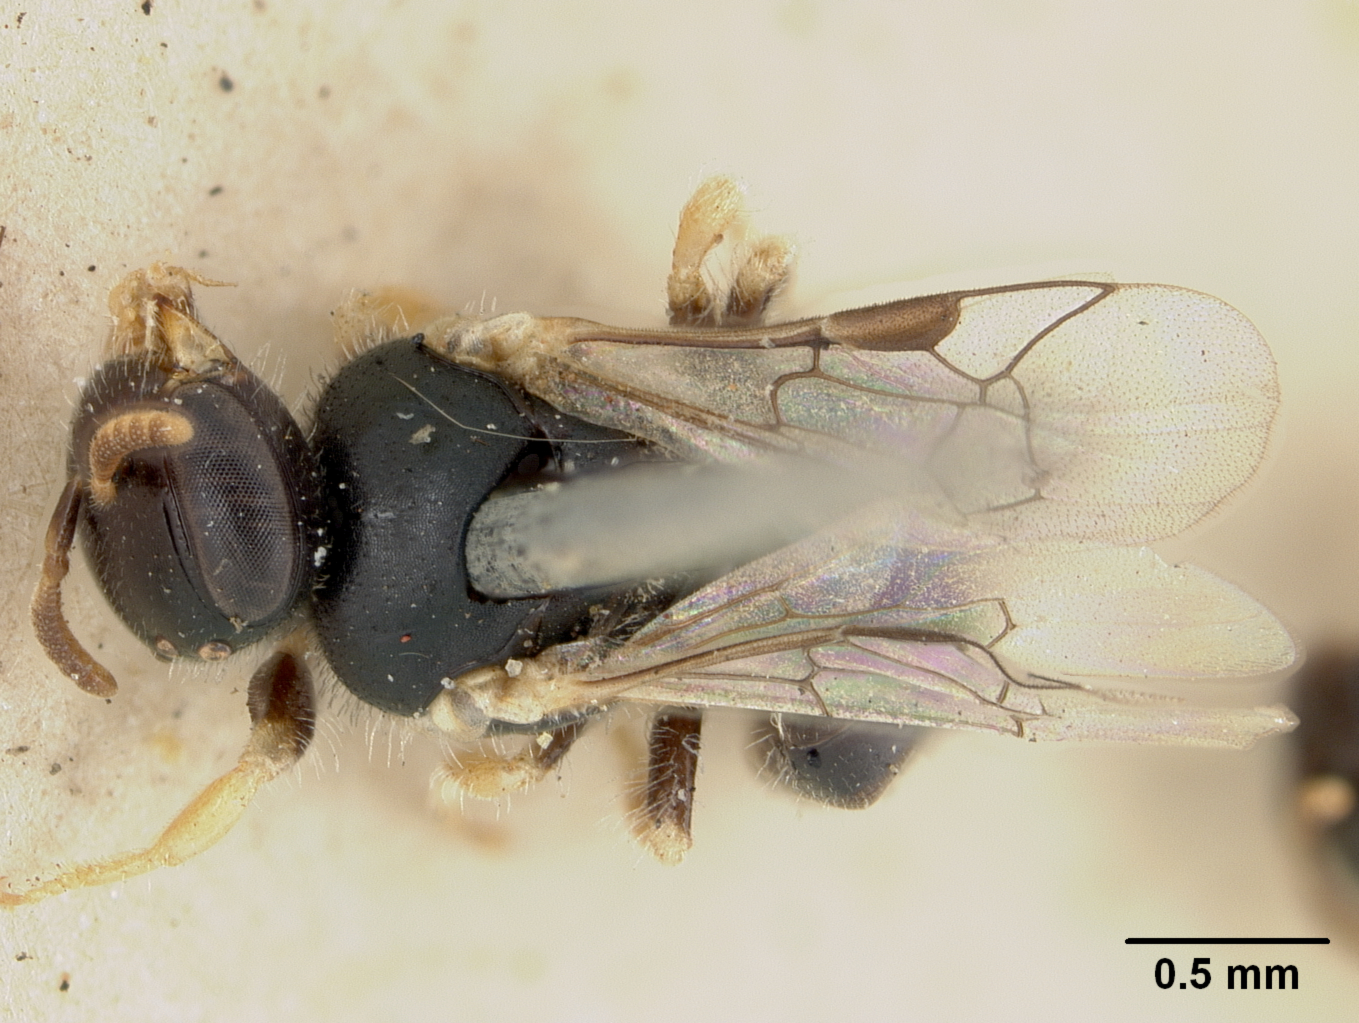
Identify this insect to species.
Euryglossina fultoni
